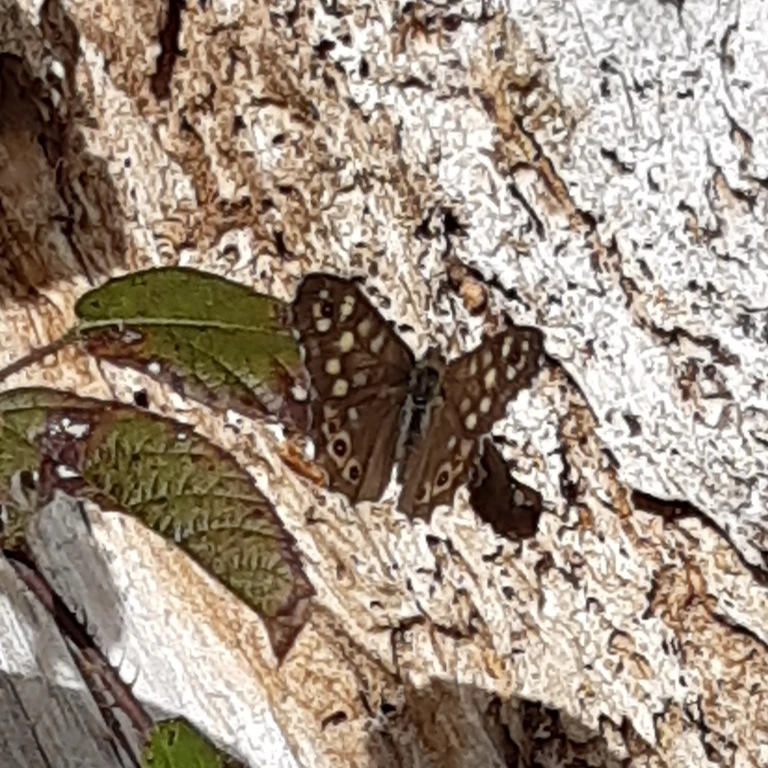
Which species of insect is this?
Pararge aegeria
